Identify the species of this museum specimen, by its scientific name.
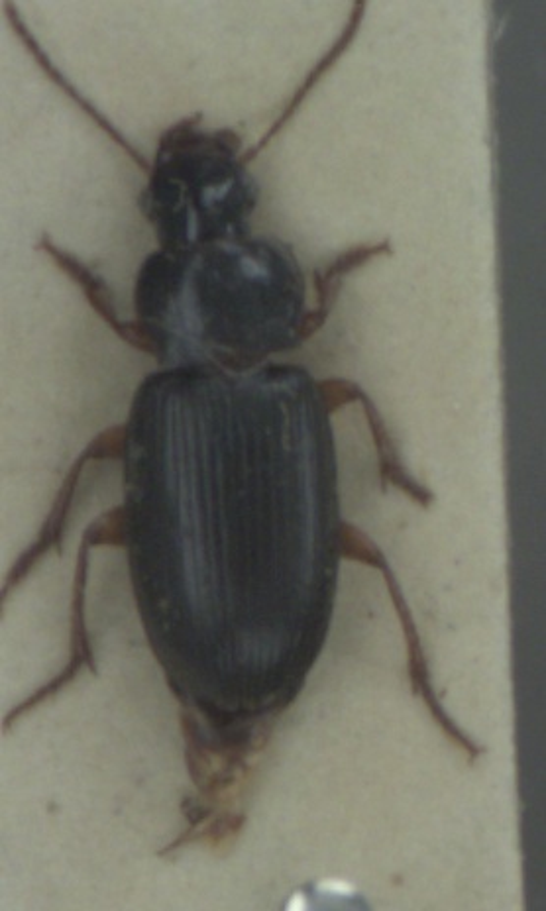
Ophonus rufibarbis
